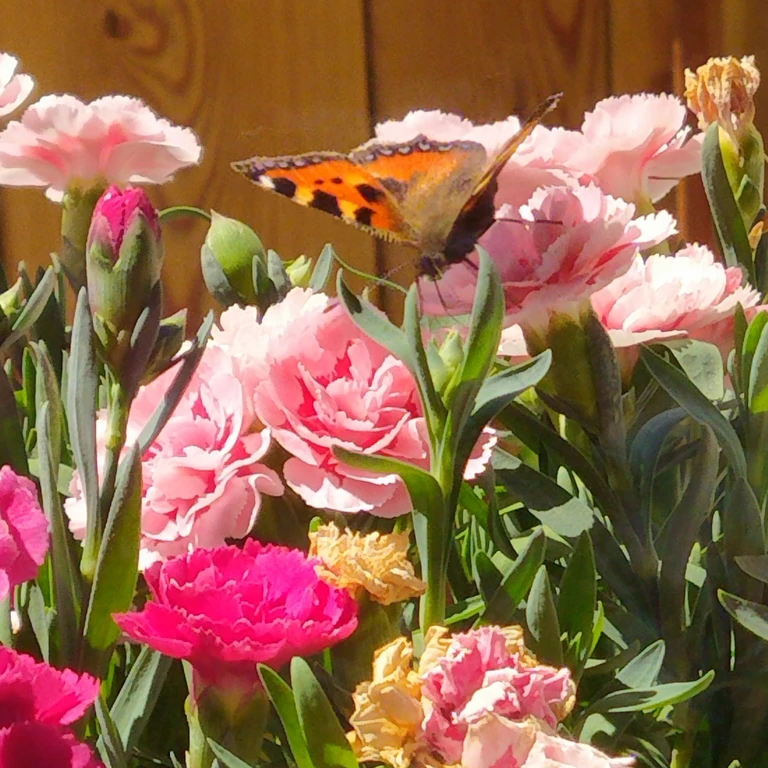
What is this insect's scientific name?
Aglais urticae
